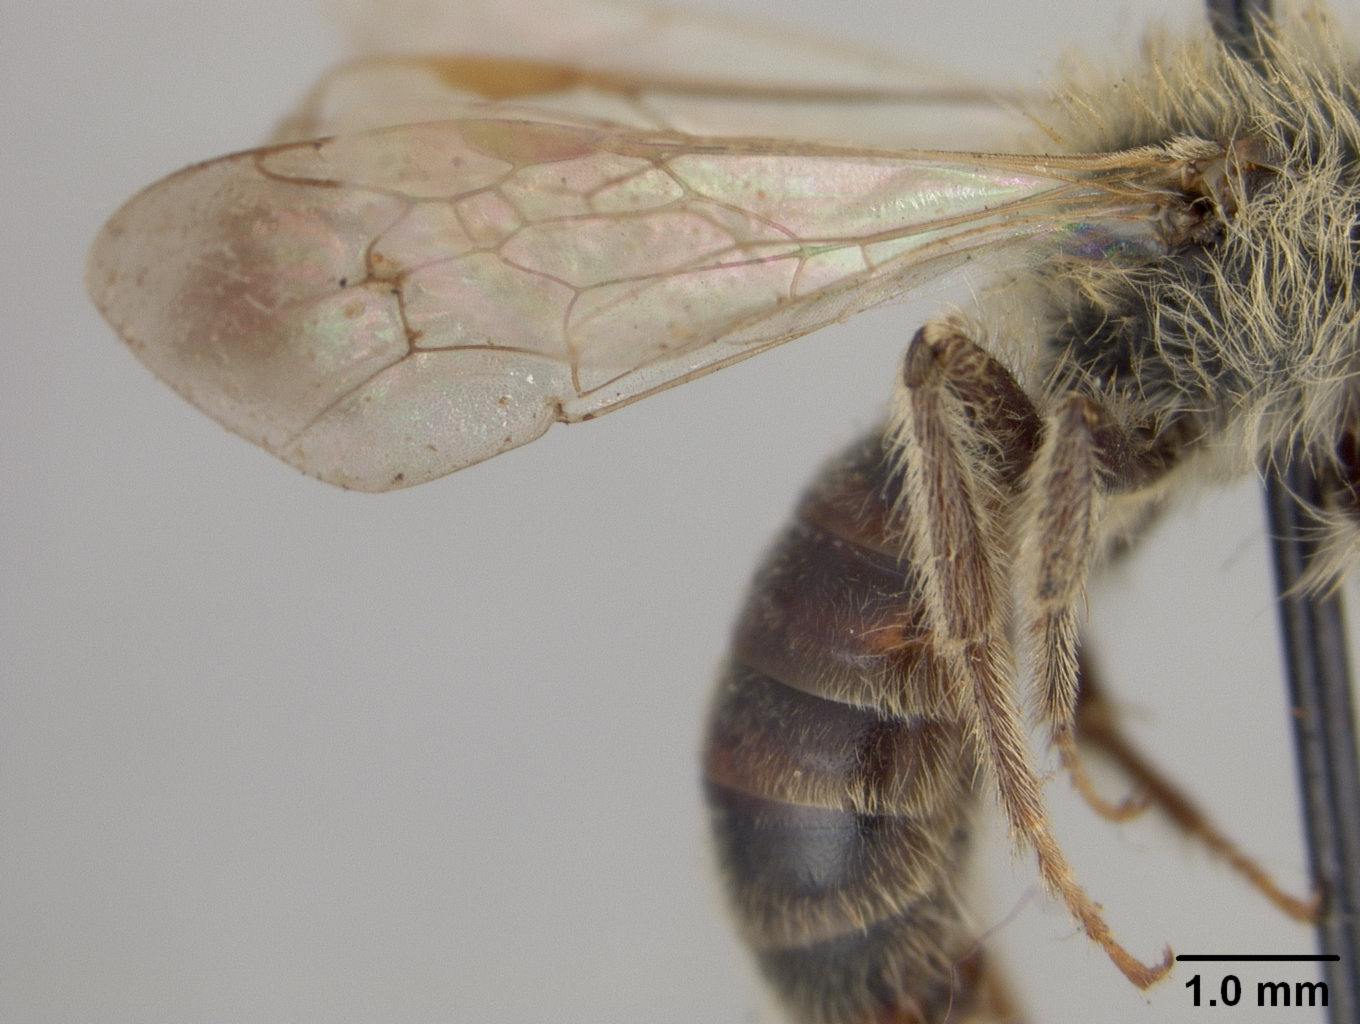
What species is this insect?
Andrena profundiformis
